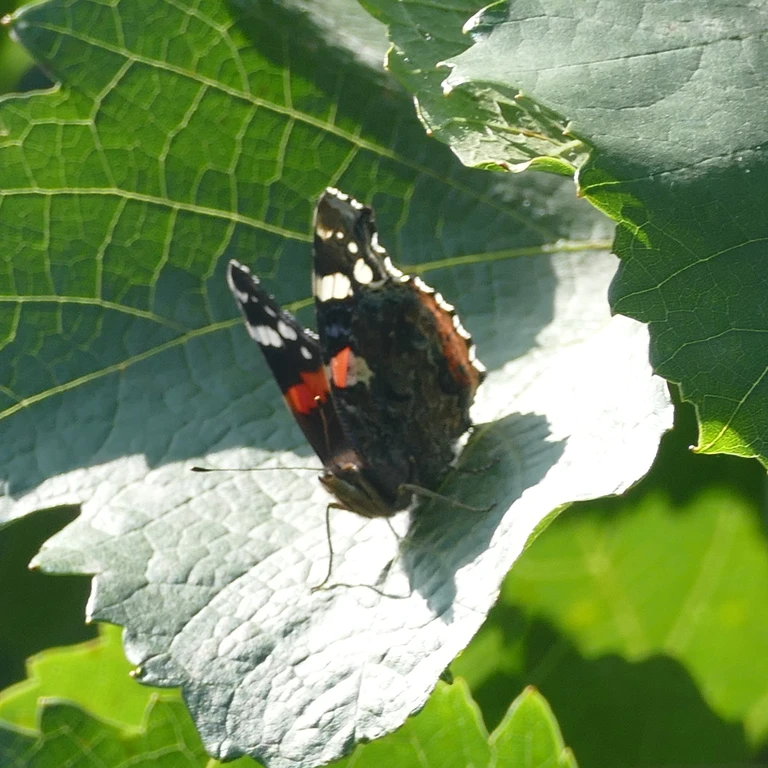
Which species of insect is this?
Vanessa atalanta
